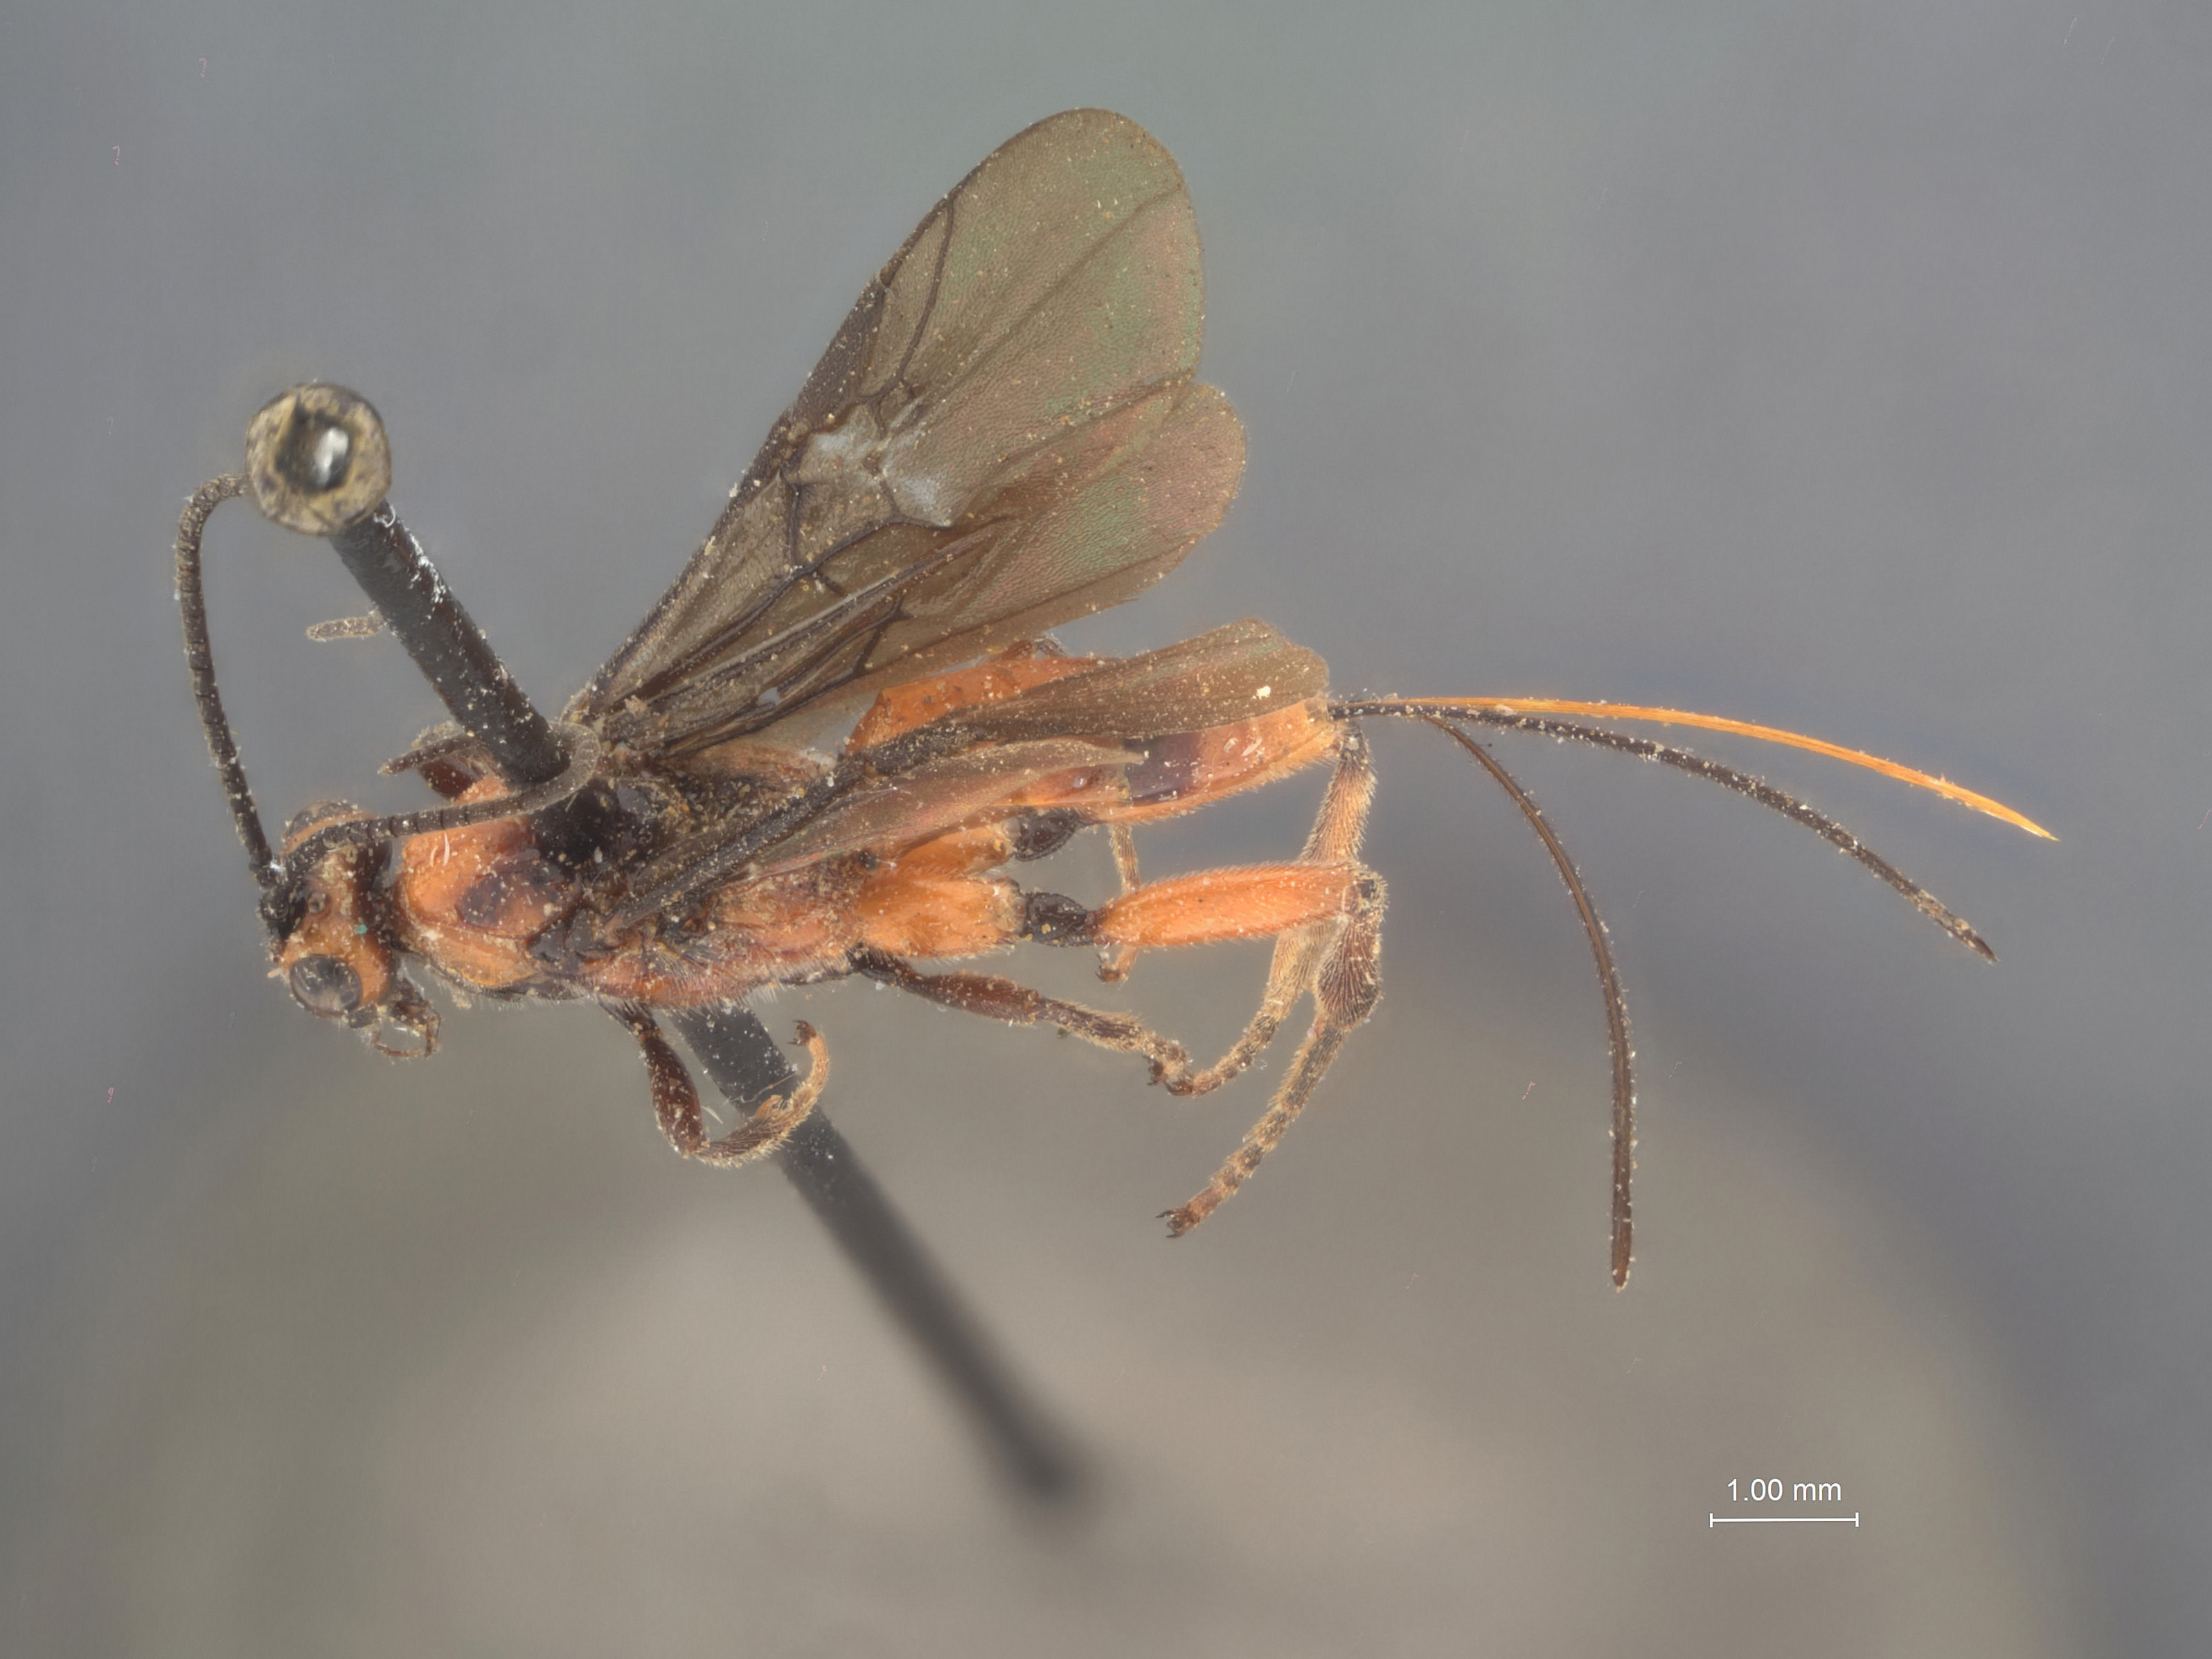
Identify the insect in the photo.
Bracon washingtonensis
